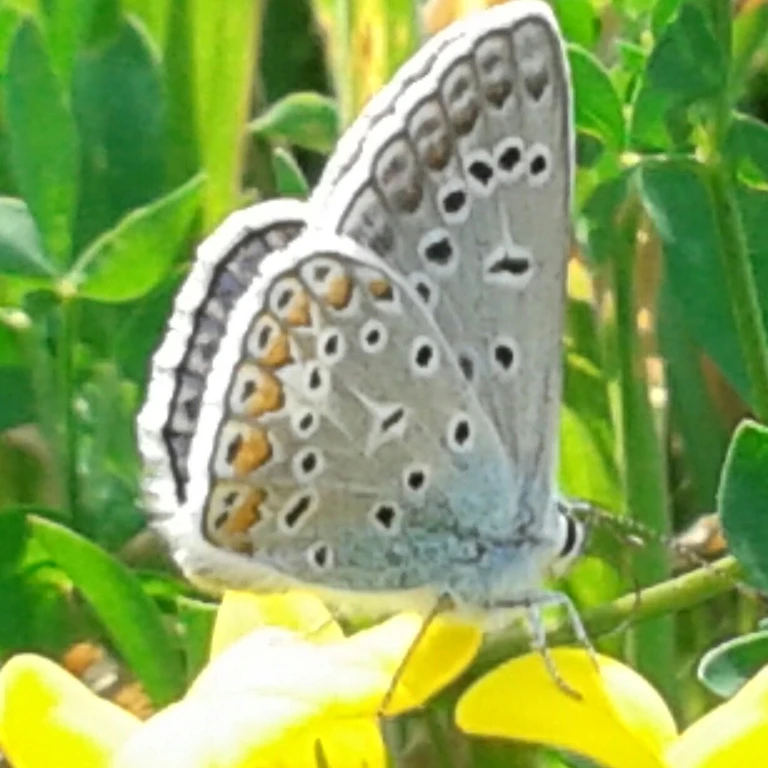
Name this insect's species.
Polyommatus icarus
